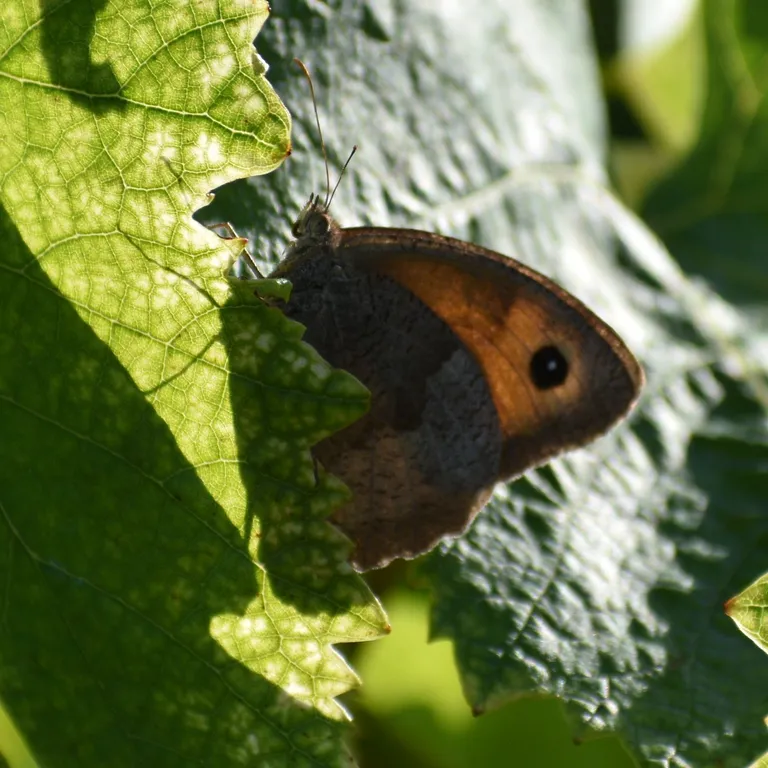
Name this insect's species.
Maniola jurtina
